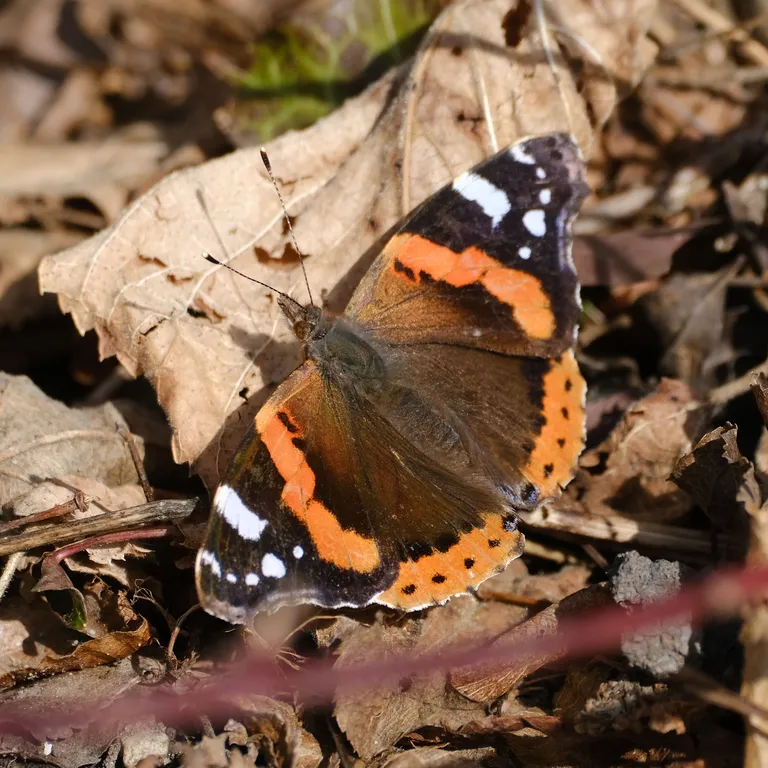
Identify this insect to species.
Vanessa atalanta
